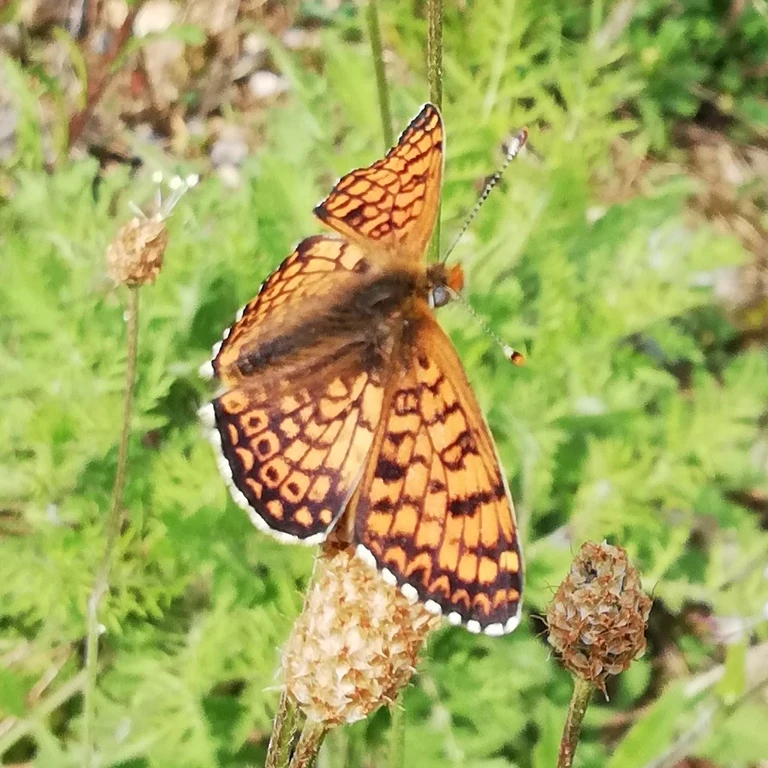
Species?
Melitaea cinxia
